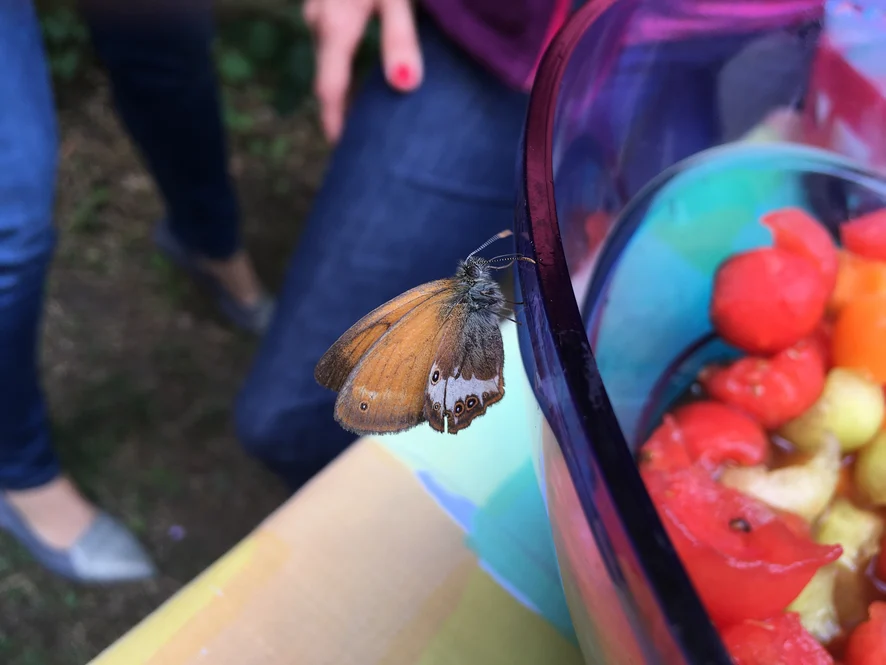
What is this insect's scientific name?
Coenonympha arcania
